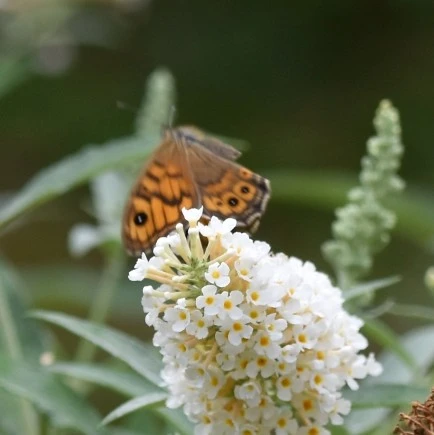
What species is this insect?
Lasiommata megera (also Pararge megera)
